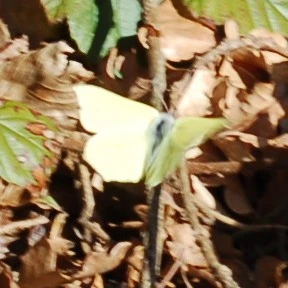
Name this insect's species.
Gonepteryx rhamni
